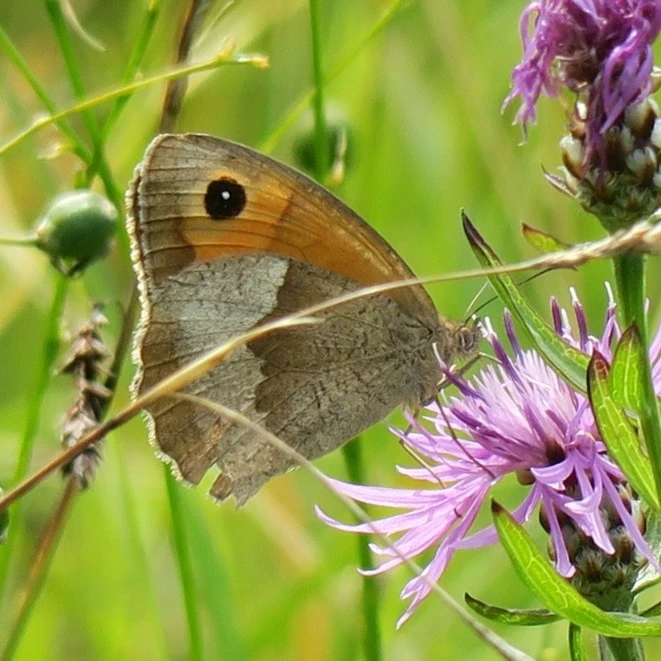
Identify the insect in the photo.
Maniola jurtina
